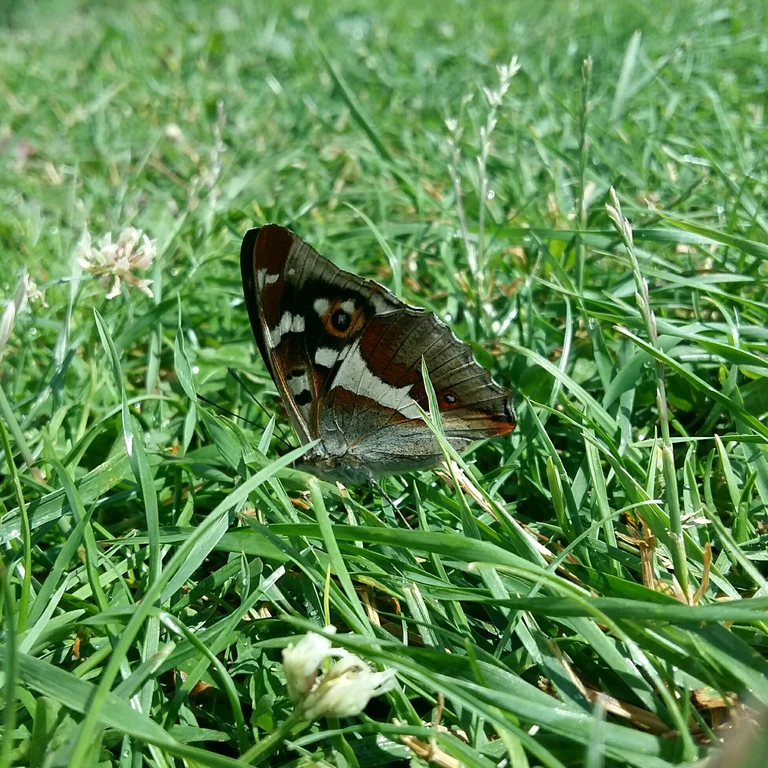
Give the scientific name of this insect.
Apatura iris
